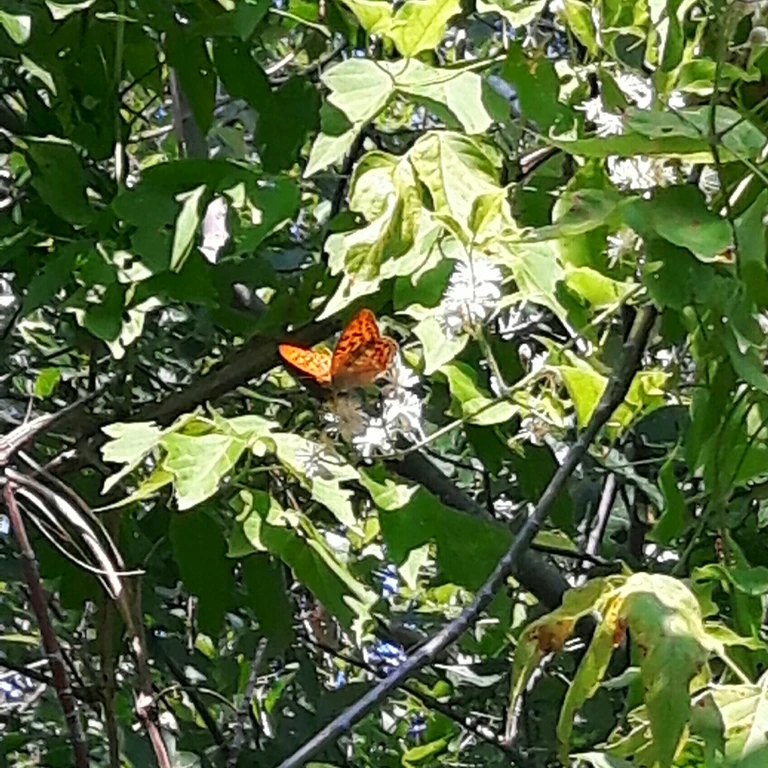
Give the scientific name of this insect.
Argynnis paphia
